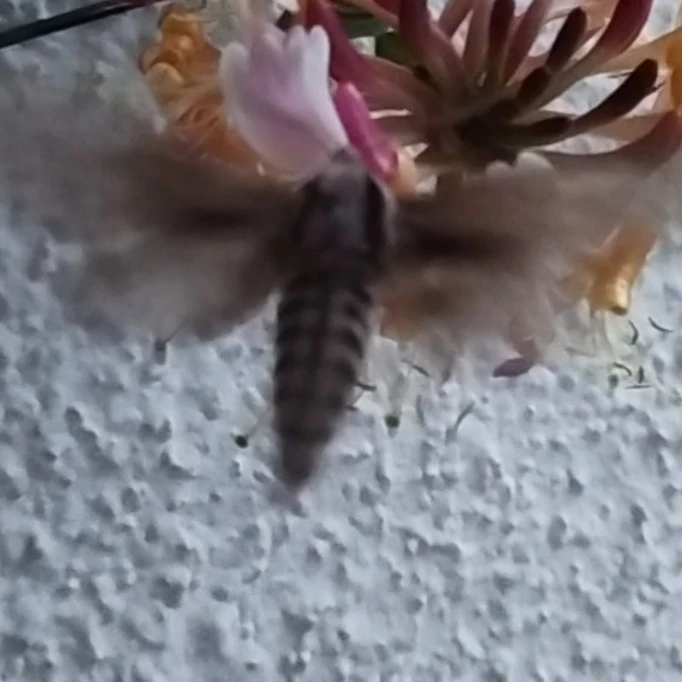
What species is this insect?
Sphinx pinastri
